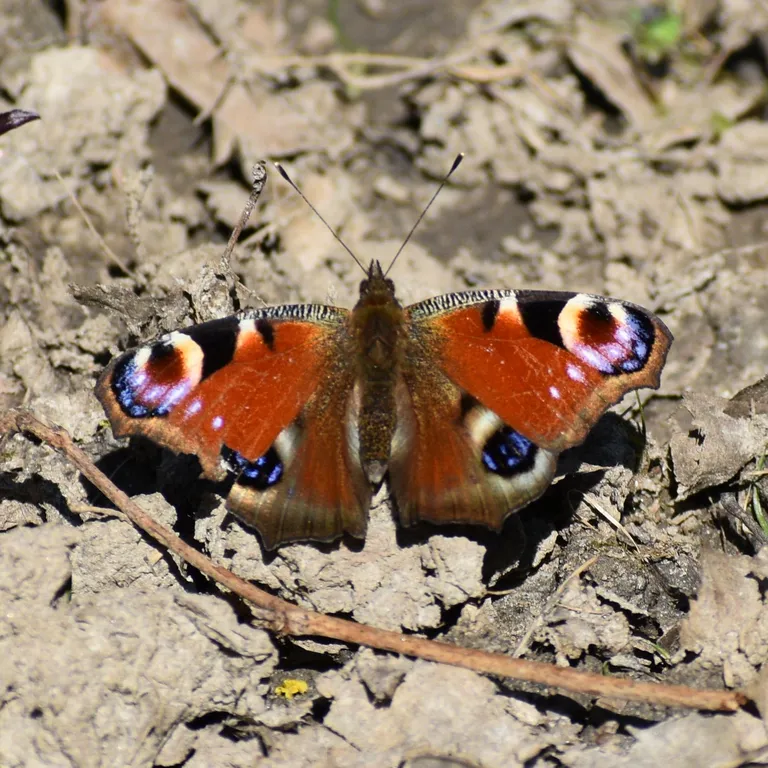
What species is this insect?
Aglais io
